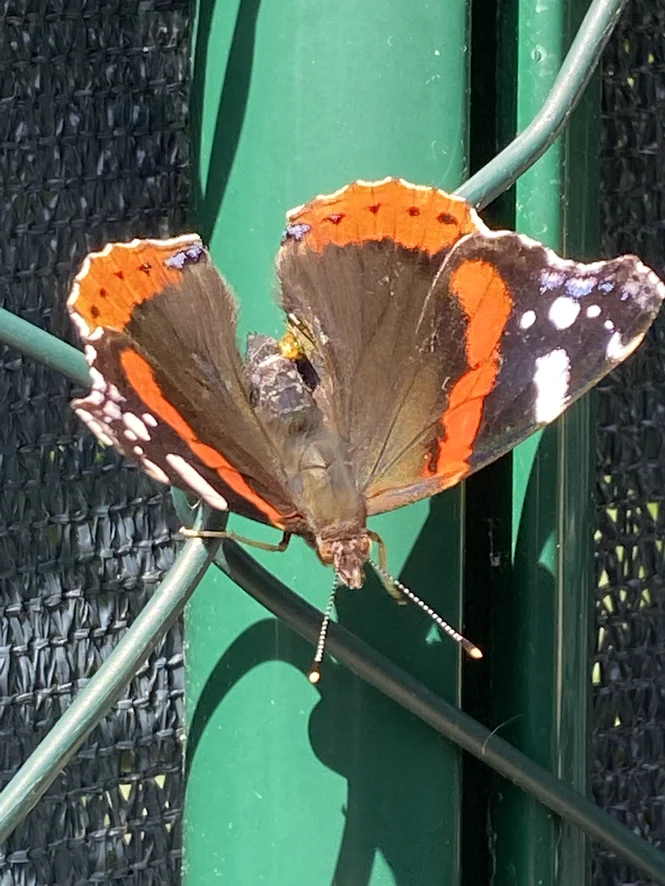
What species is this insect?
Vanessa atalanta
